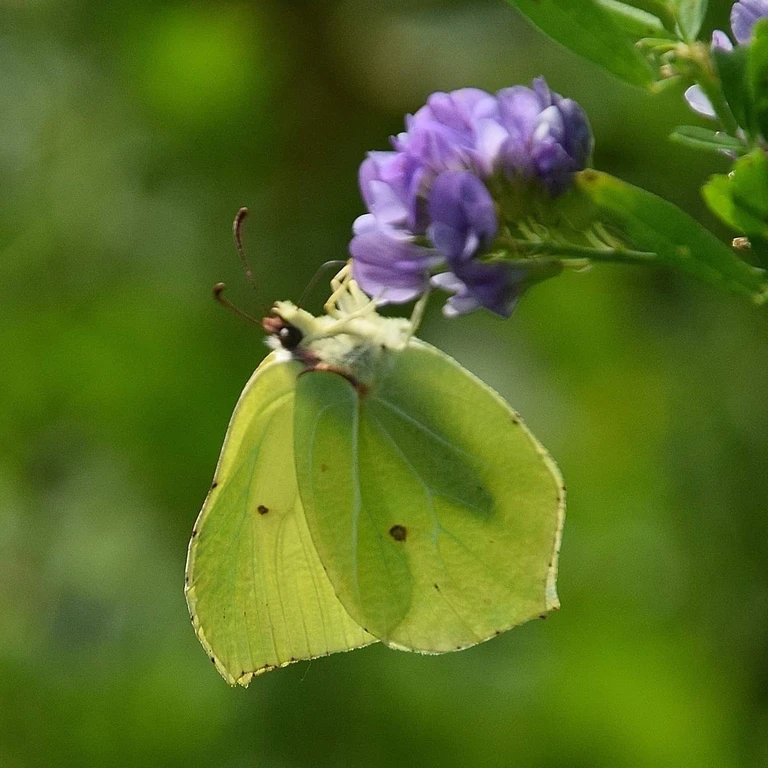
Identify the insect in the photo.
Gonepteryx rhamni
